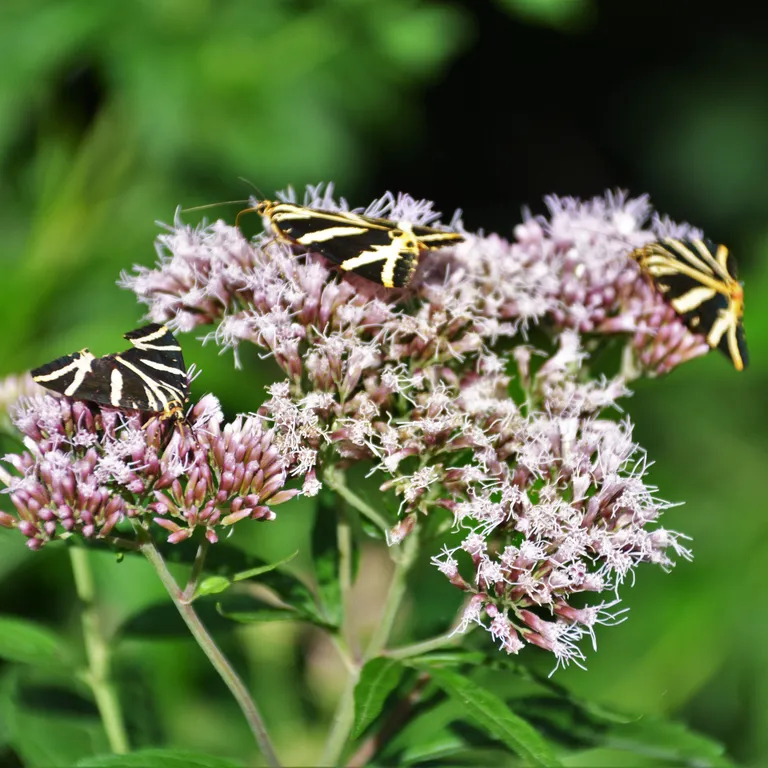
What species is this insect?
Euplagia quadripunctaria
